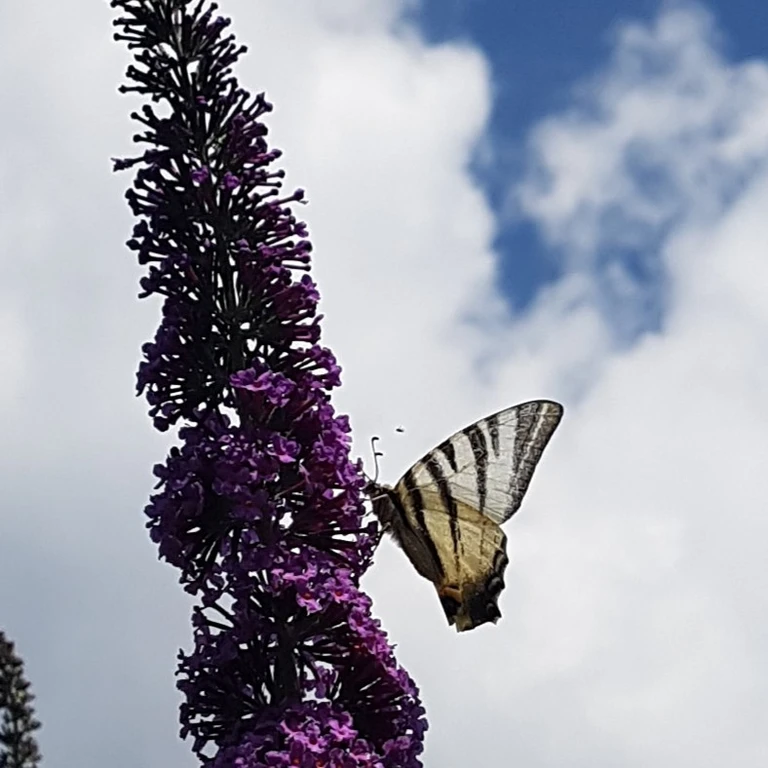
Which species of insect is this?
Iphiclides podalirius
